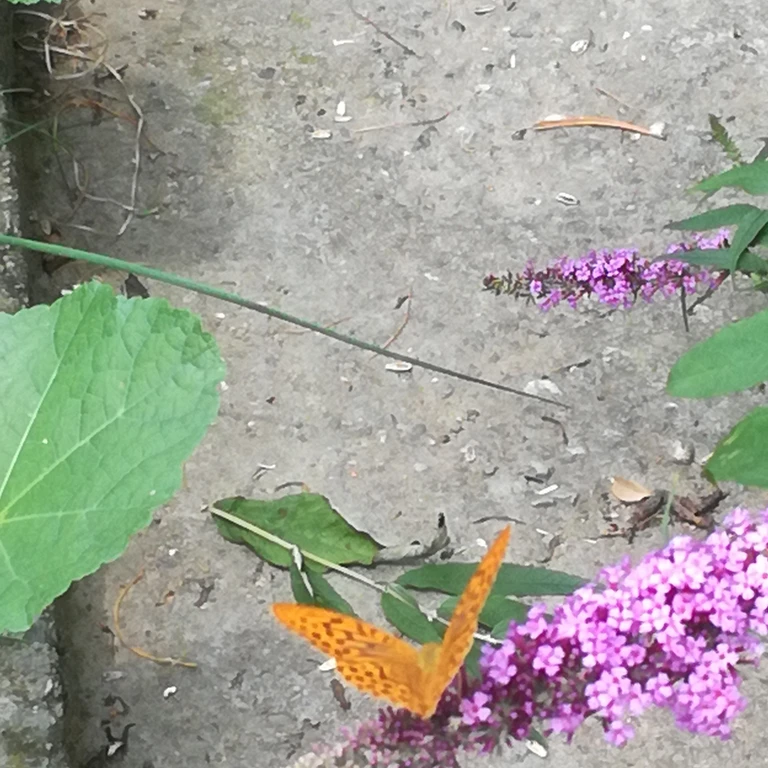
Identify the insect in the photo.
Argynnis paphia
